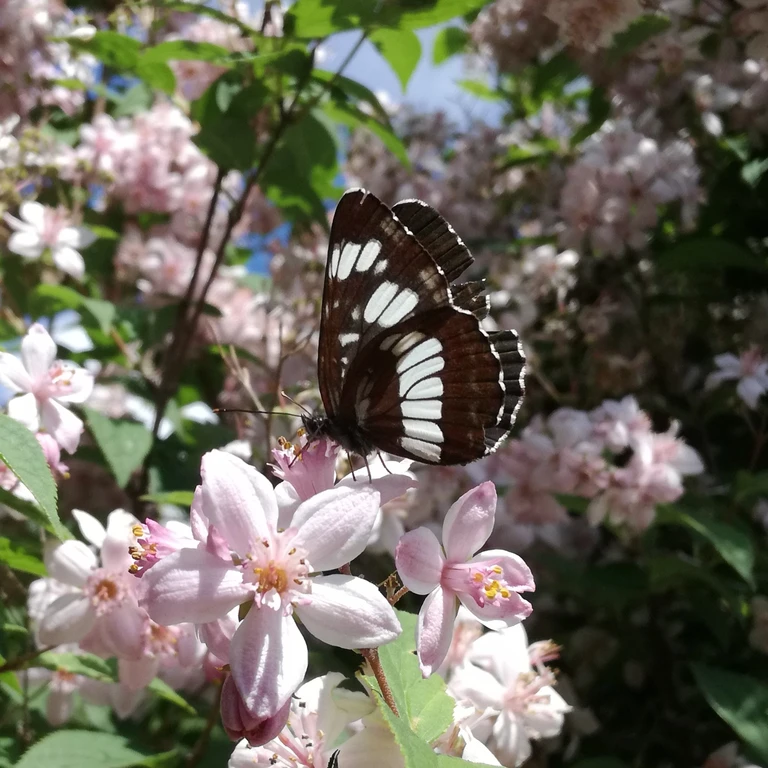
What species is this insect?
Neptis rivularis
